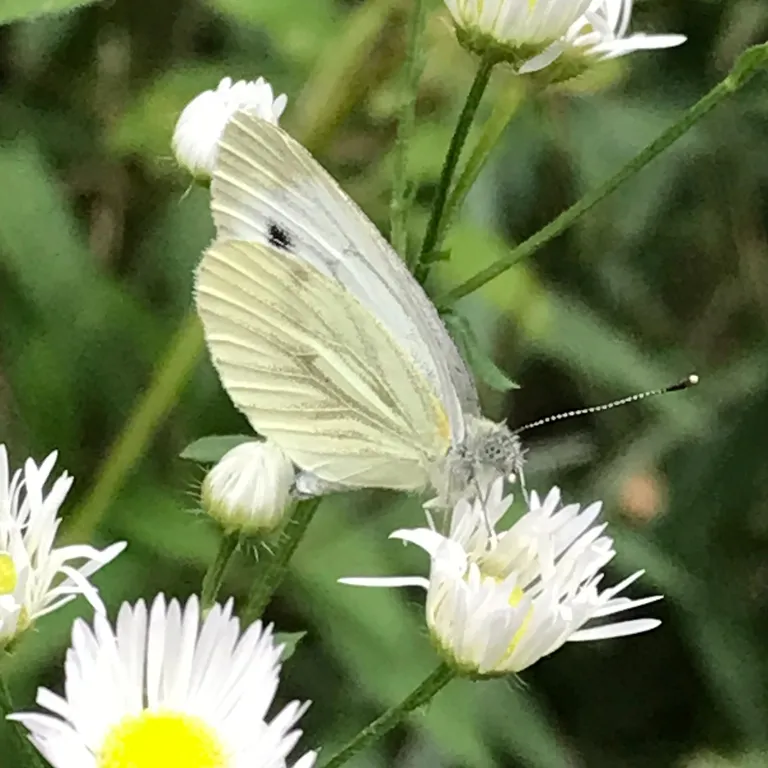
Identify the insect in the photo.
Pieris napi
